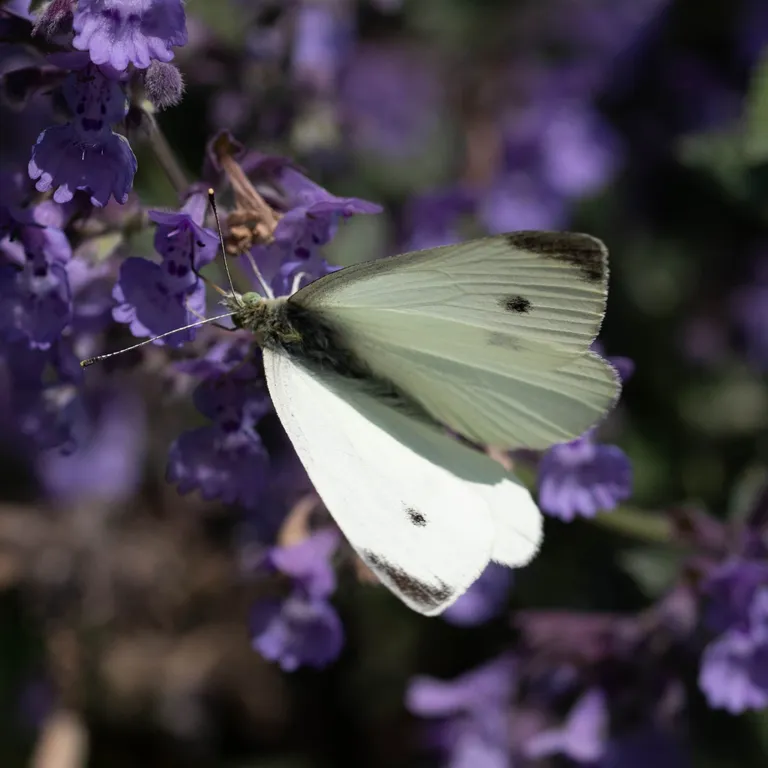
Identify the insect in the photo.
Pieris rapae
